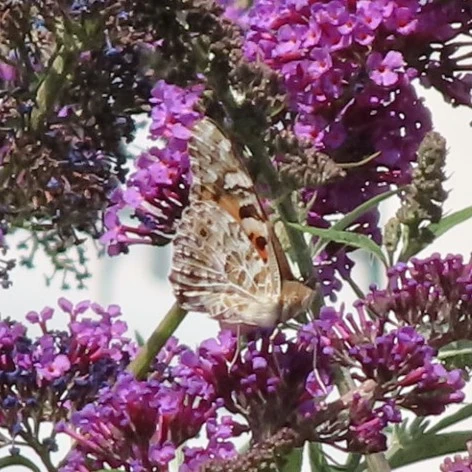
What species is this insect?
Vanessa cardui
